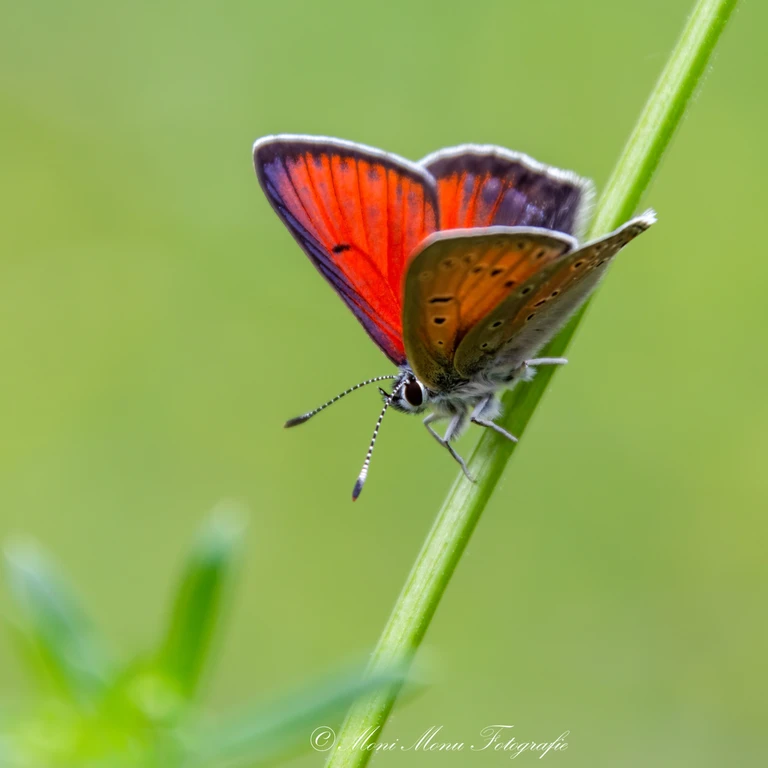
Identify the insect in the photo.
Lycaena hippothoe (also Palaeochrysophanus hippothoe)
